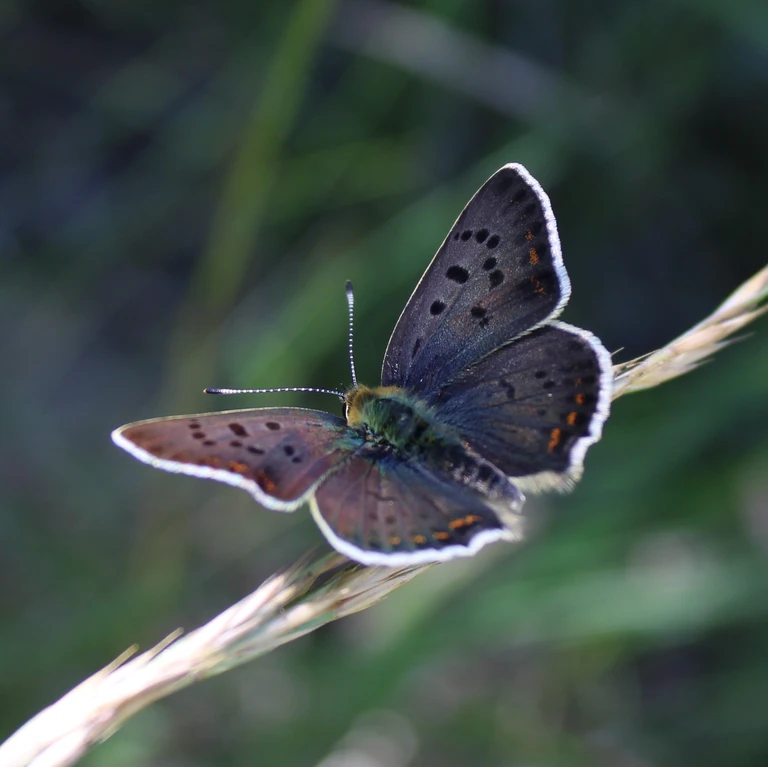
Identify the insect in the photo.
Lycaena tityrus (also Loweia tityrus)
